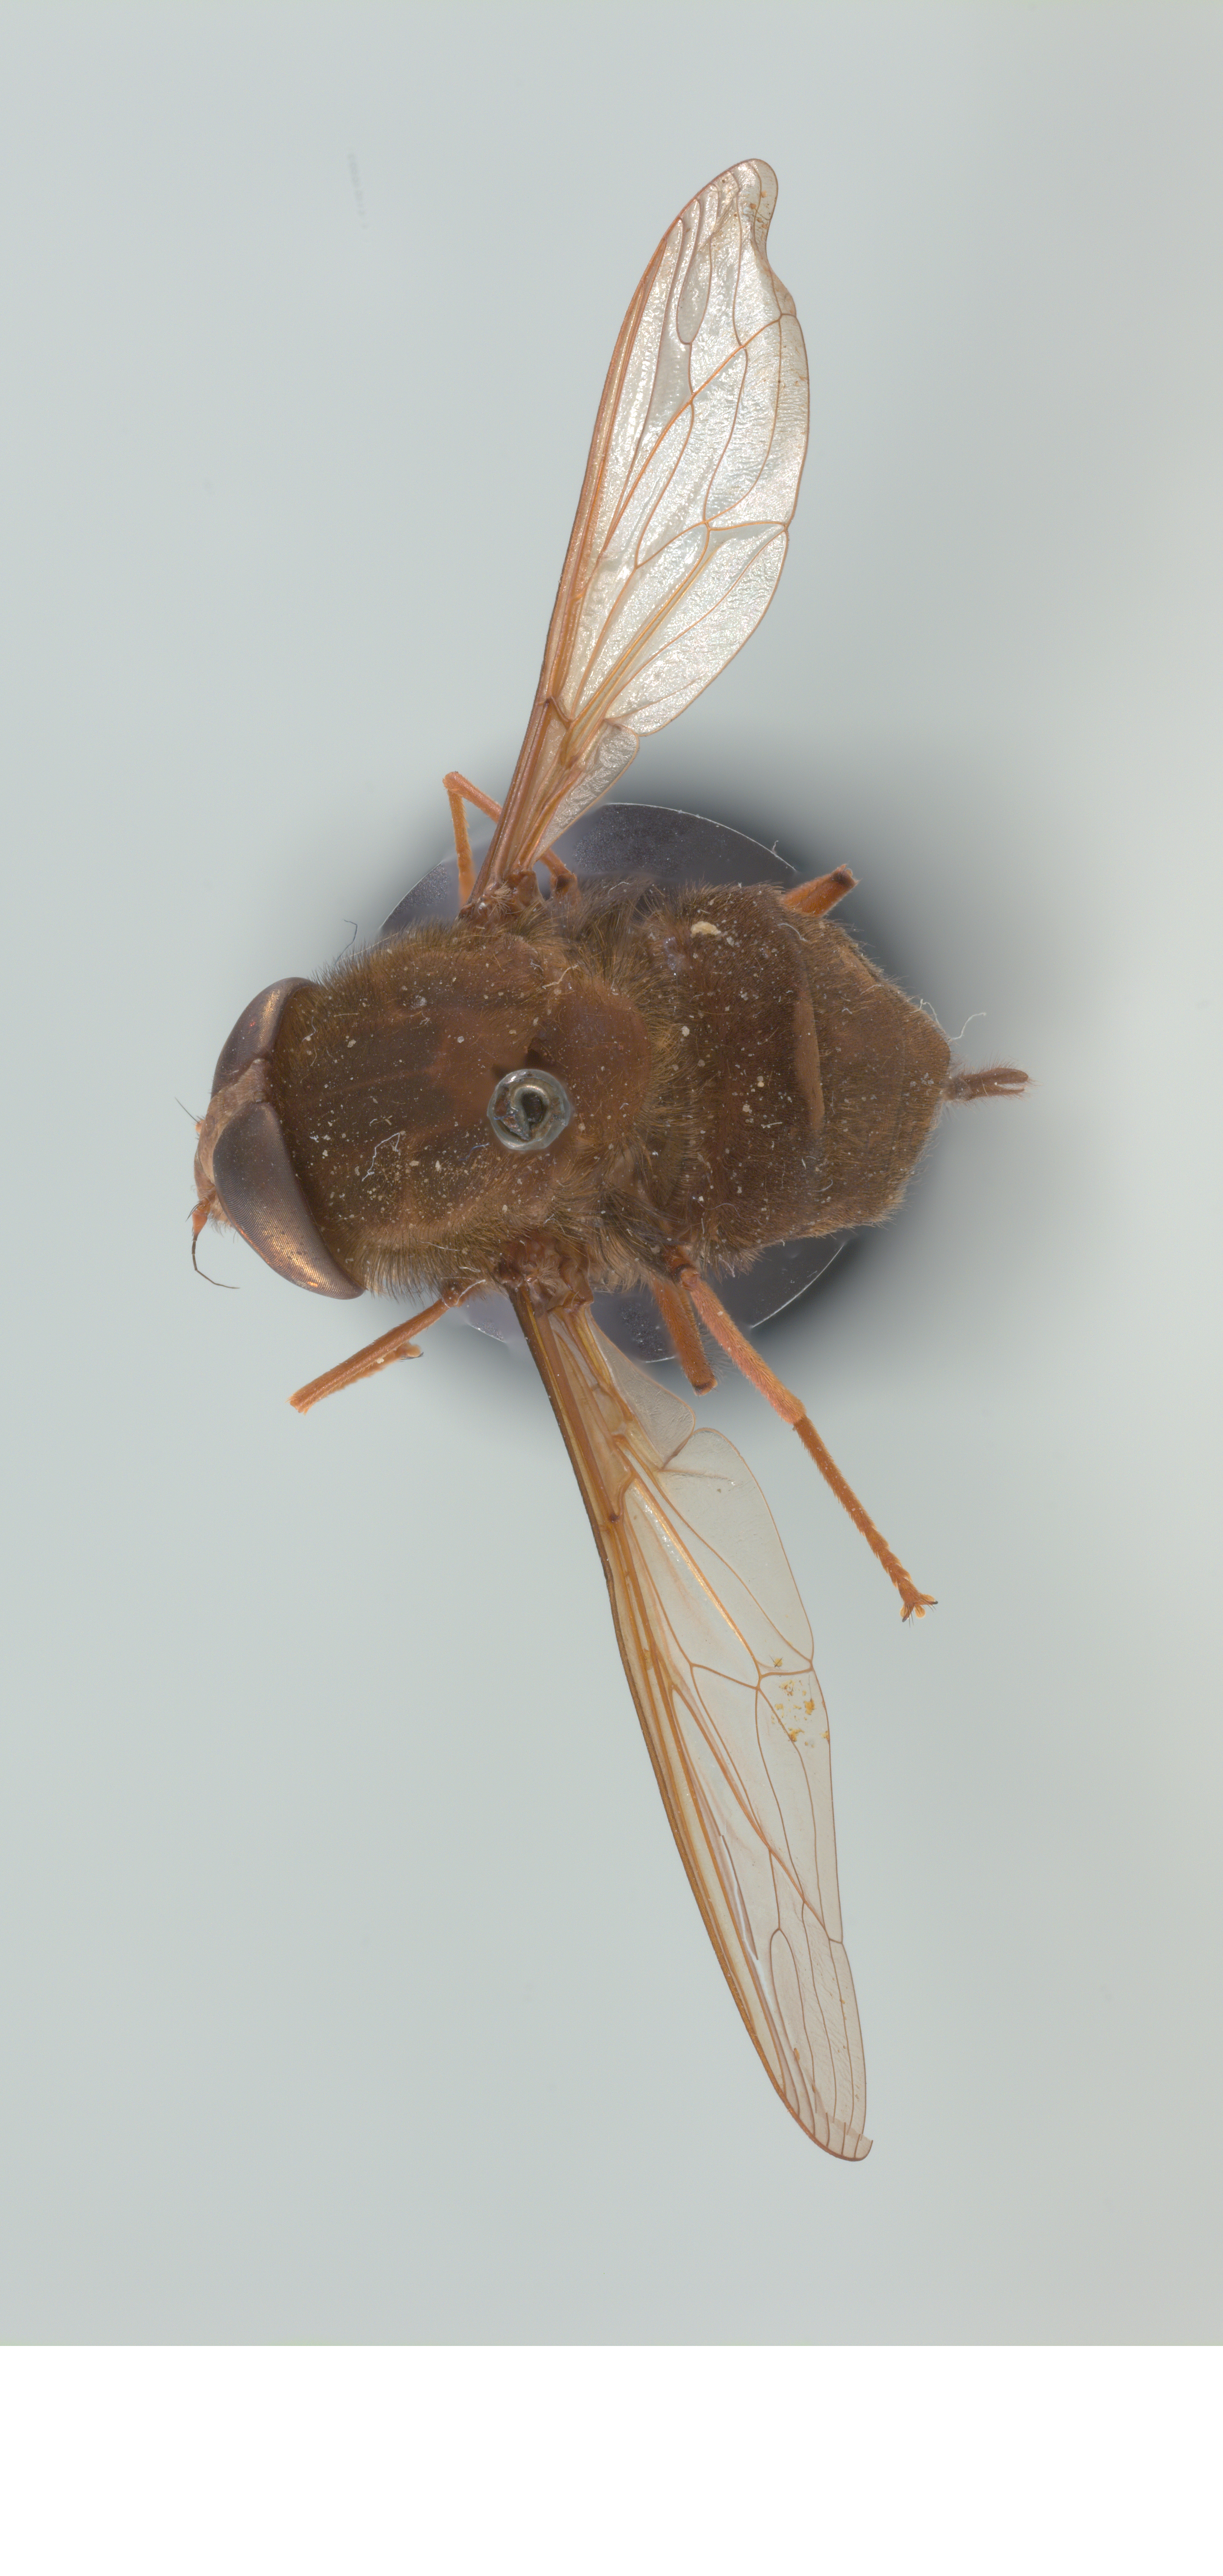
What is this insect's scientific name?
Prosoeca atra
